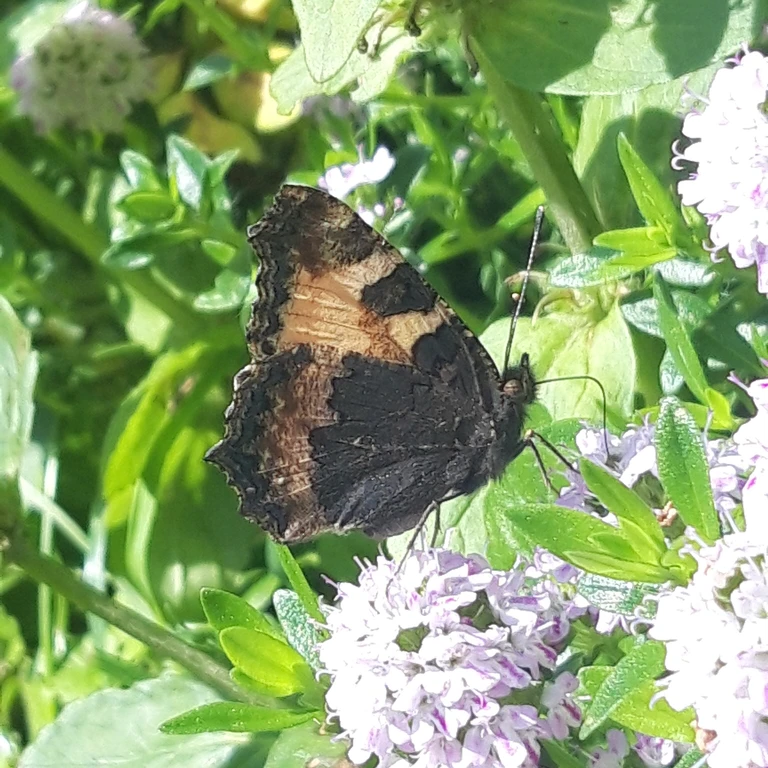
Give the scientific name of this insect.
Aglais urticae
